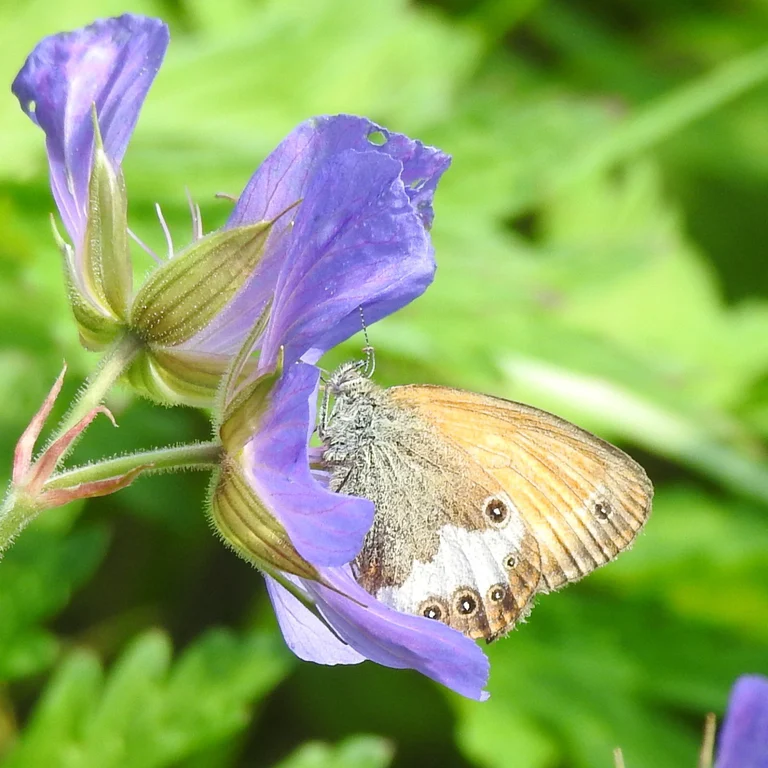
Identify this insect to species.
Coenonympha arcania
